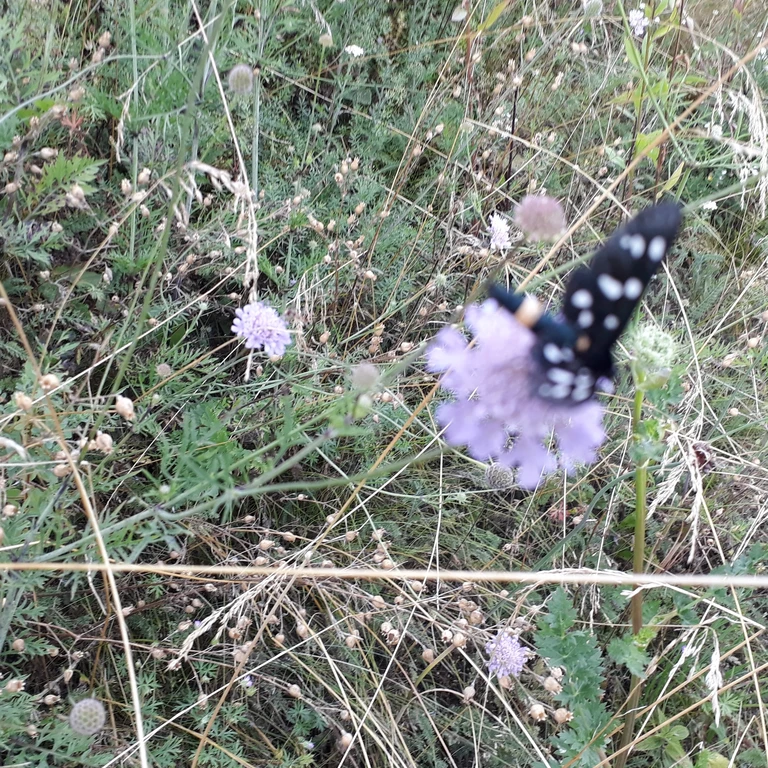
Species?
Amata phegea
